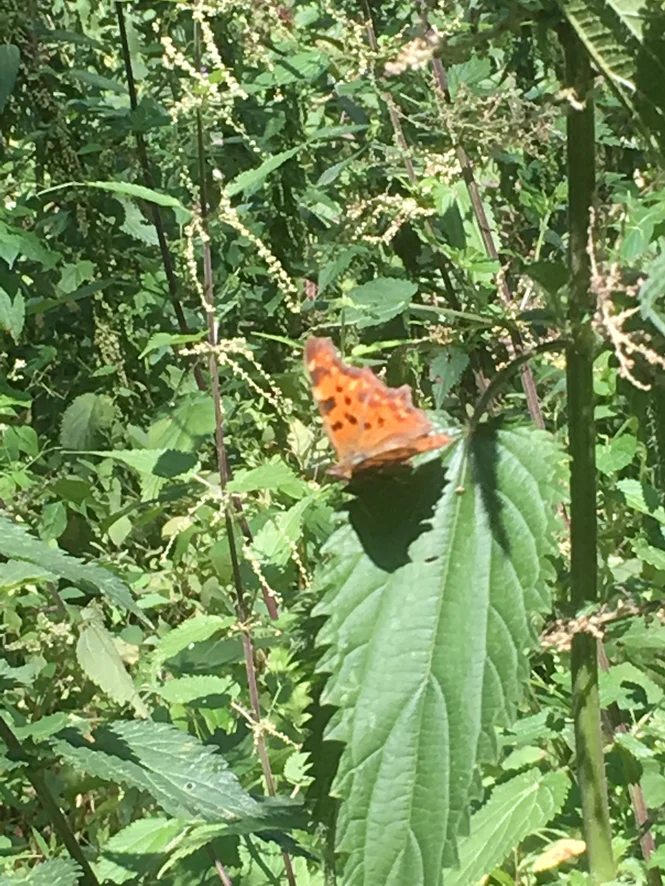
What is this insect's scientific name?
Polygonia c-album
